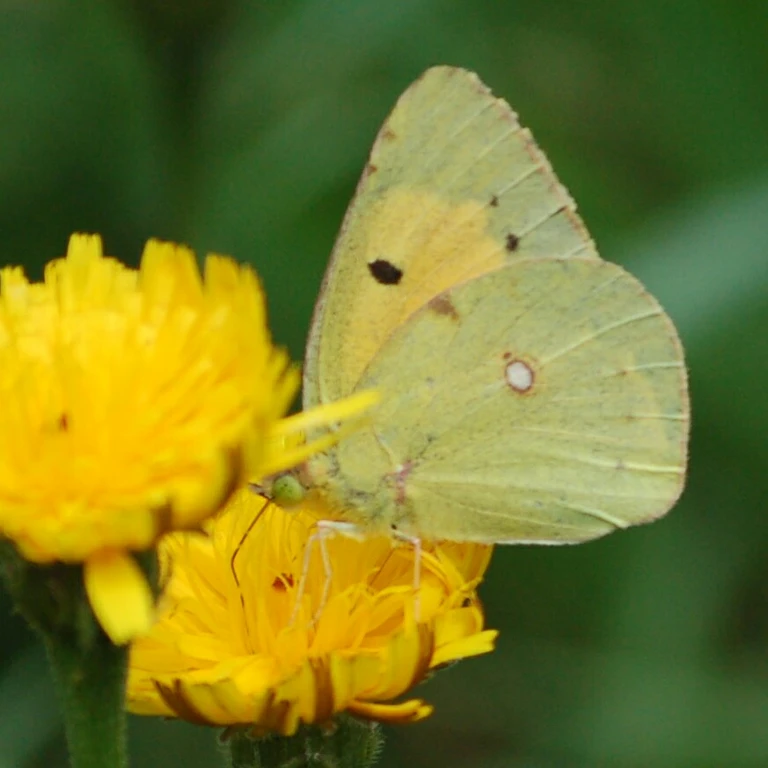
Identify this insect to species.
Colias croceus
